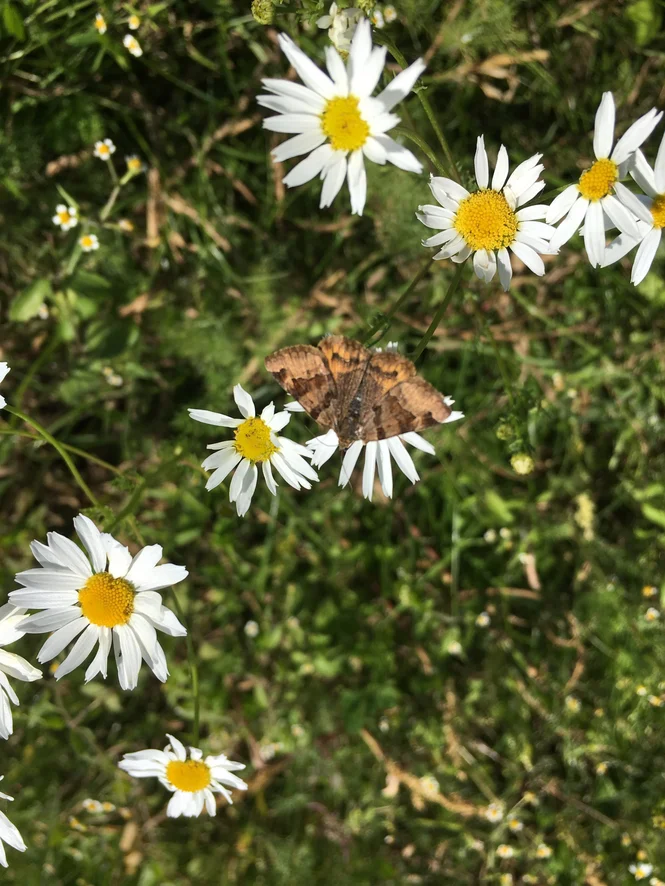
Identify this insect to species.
Euclidia glyphica
